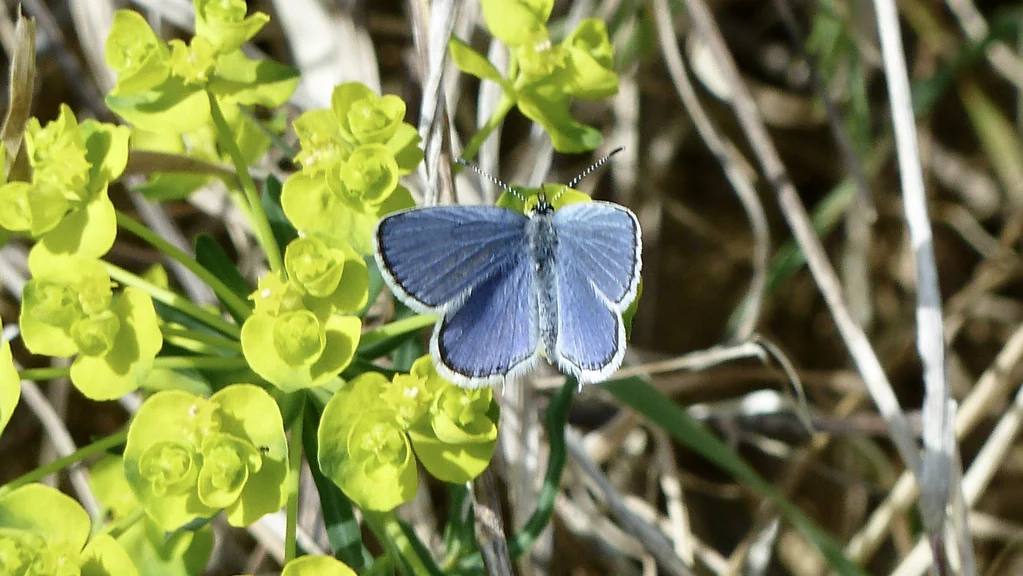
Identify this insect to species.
Cupido argiades (also Elkalyce argiades)
